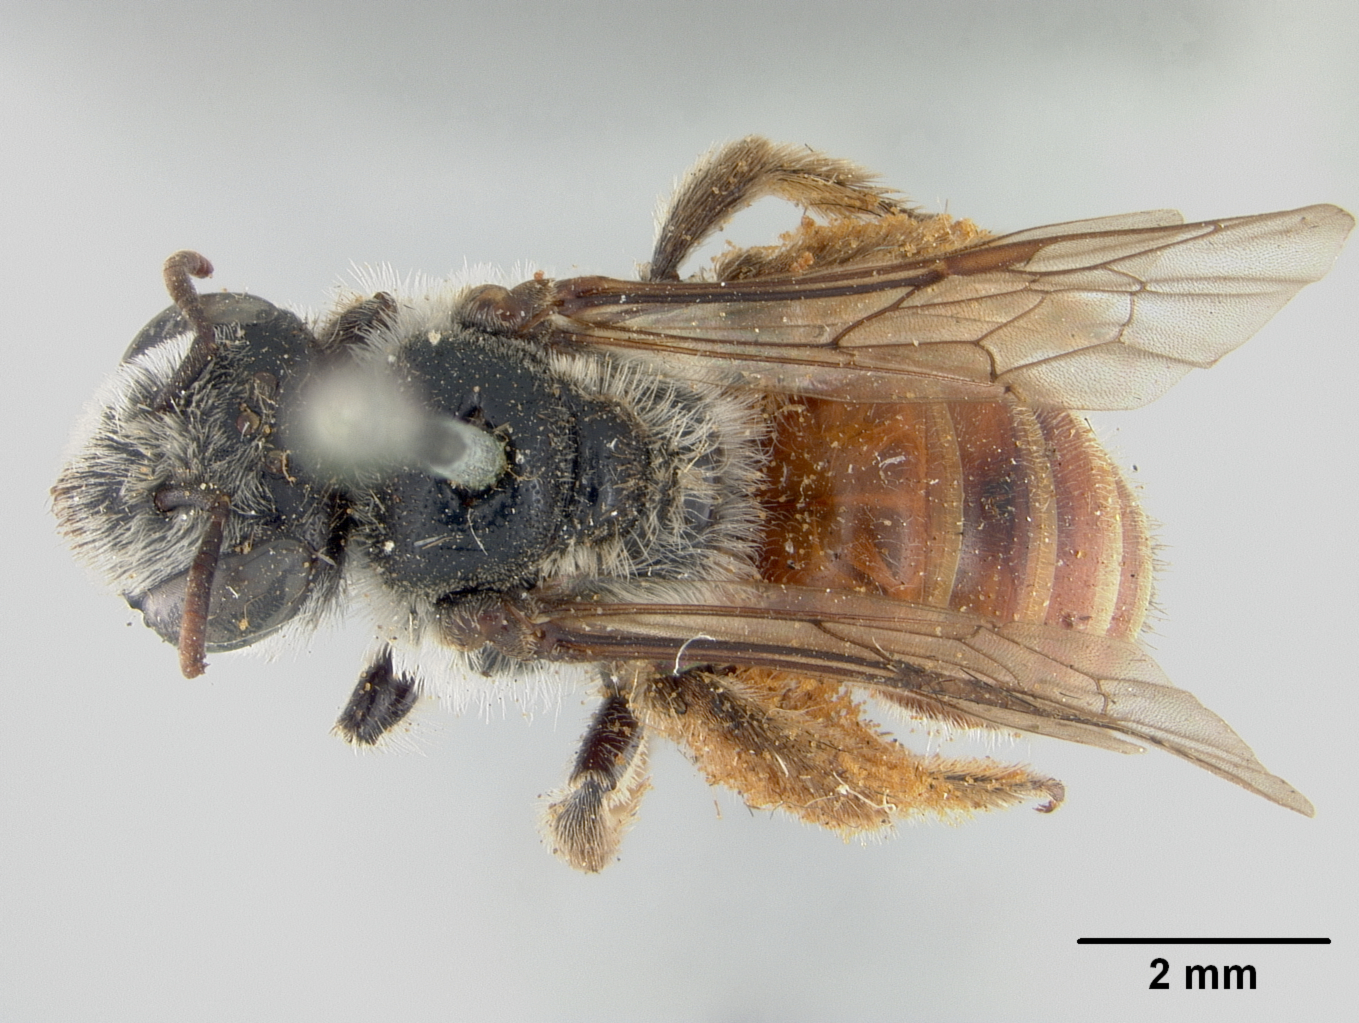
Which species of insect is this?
Perditomorpha bruneri
